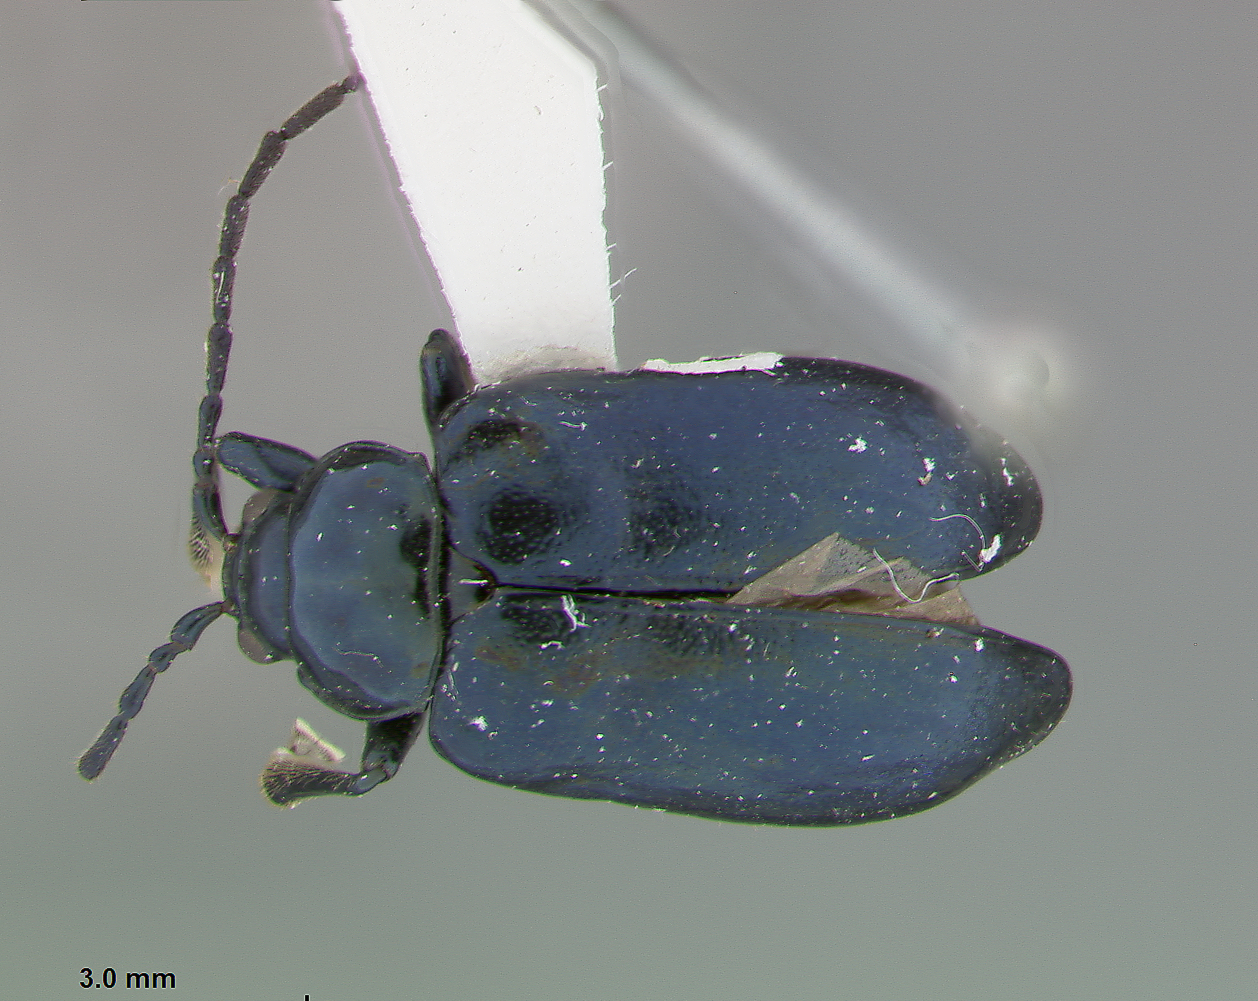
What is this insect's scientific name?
Cneorane sikanga
